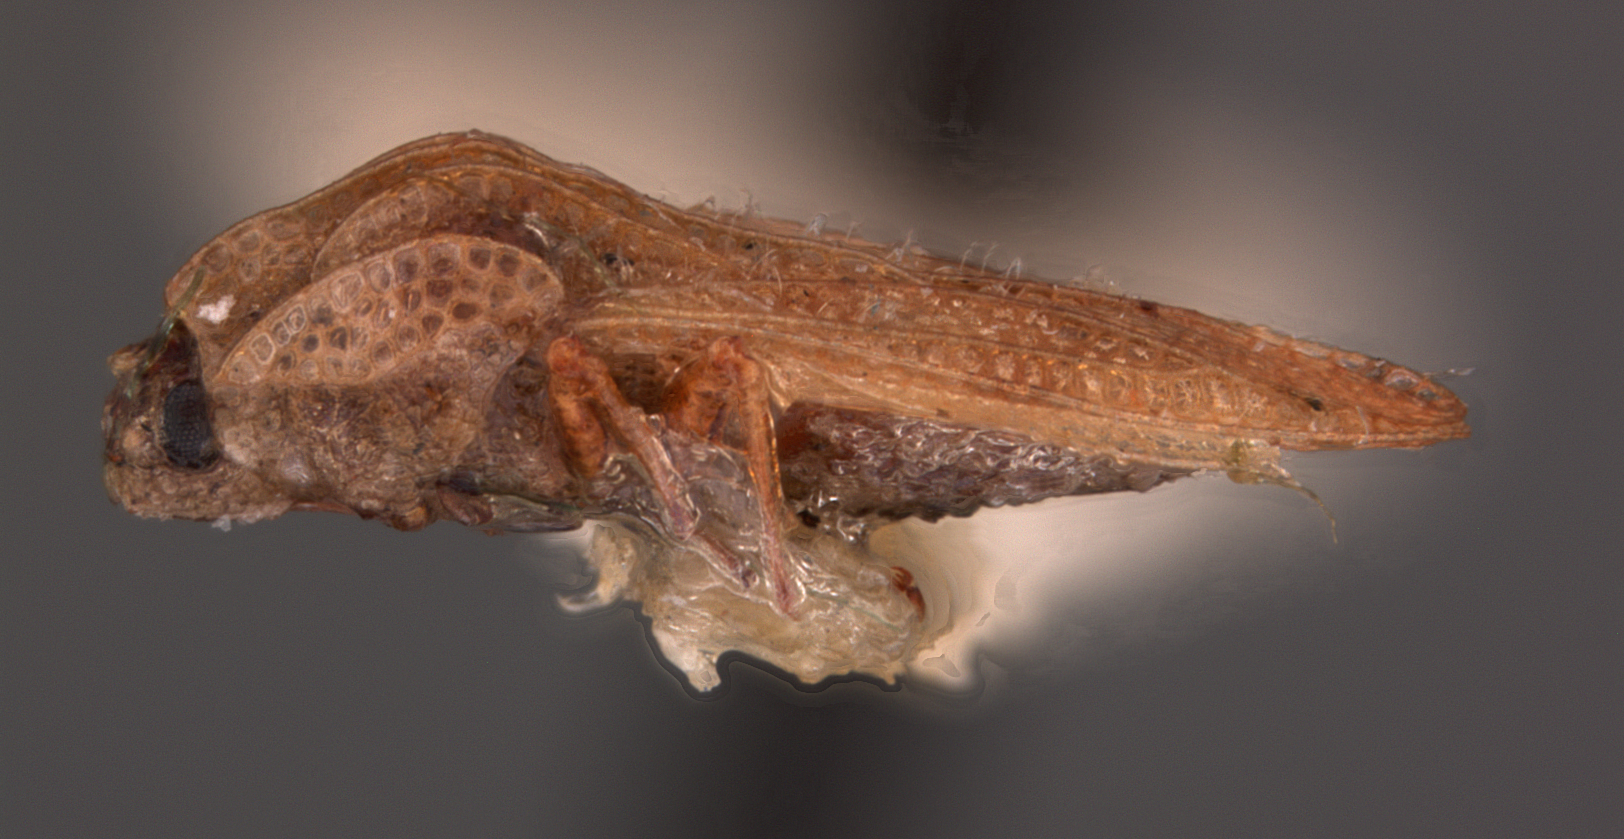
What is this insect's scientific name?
Tingis consaepta
